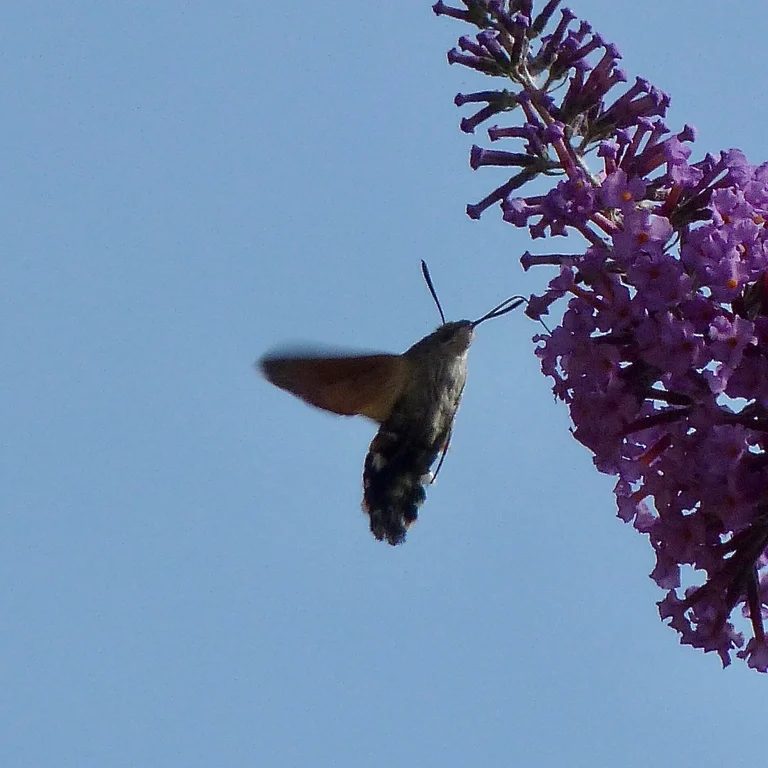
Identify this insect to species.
Macroglossum stellatarum
